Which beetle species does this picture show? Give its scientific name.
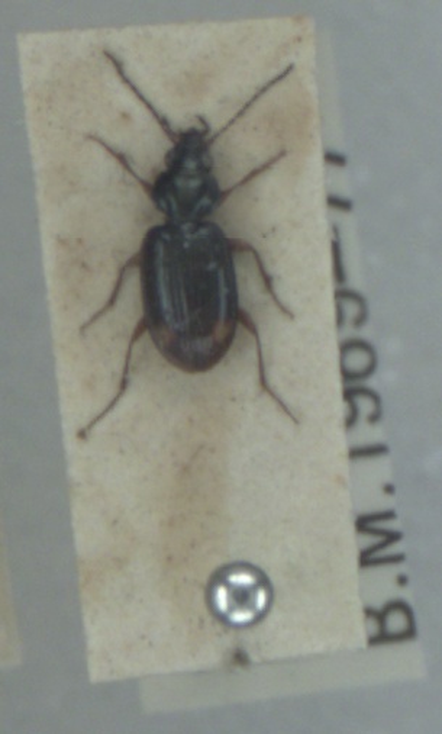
Ocys quinquestriatus
